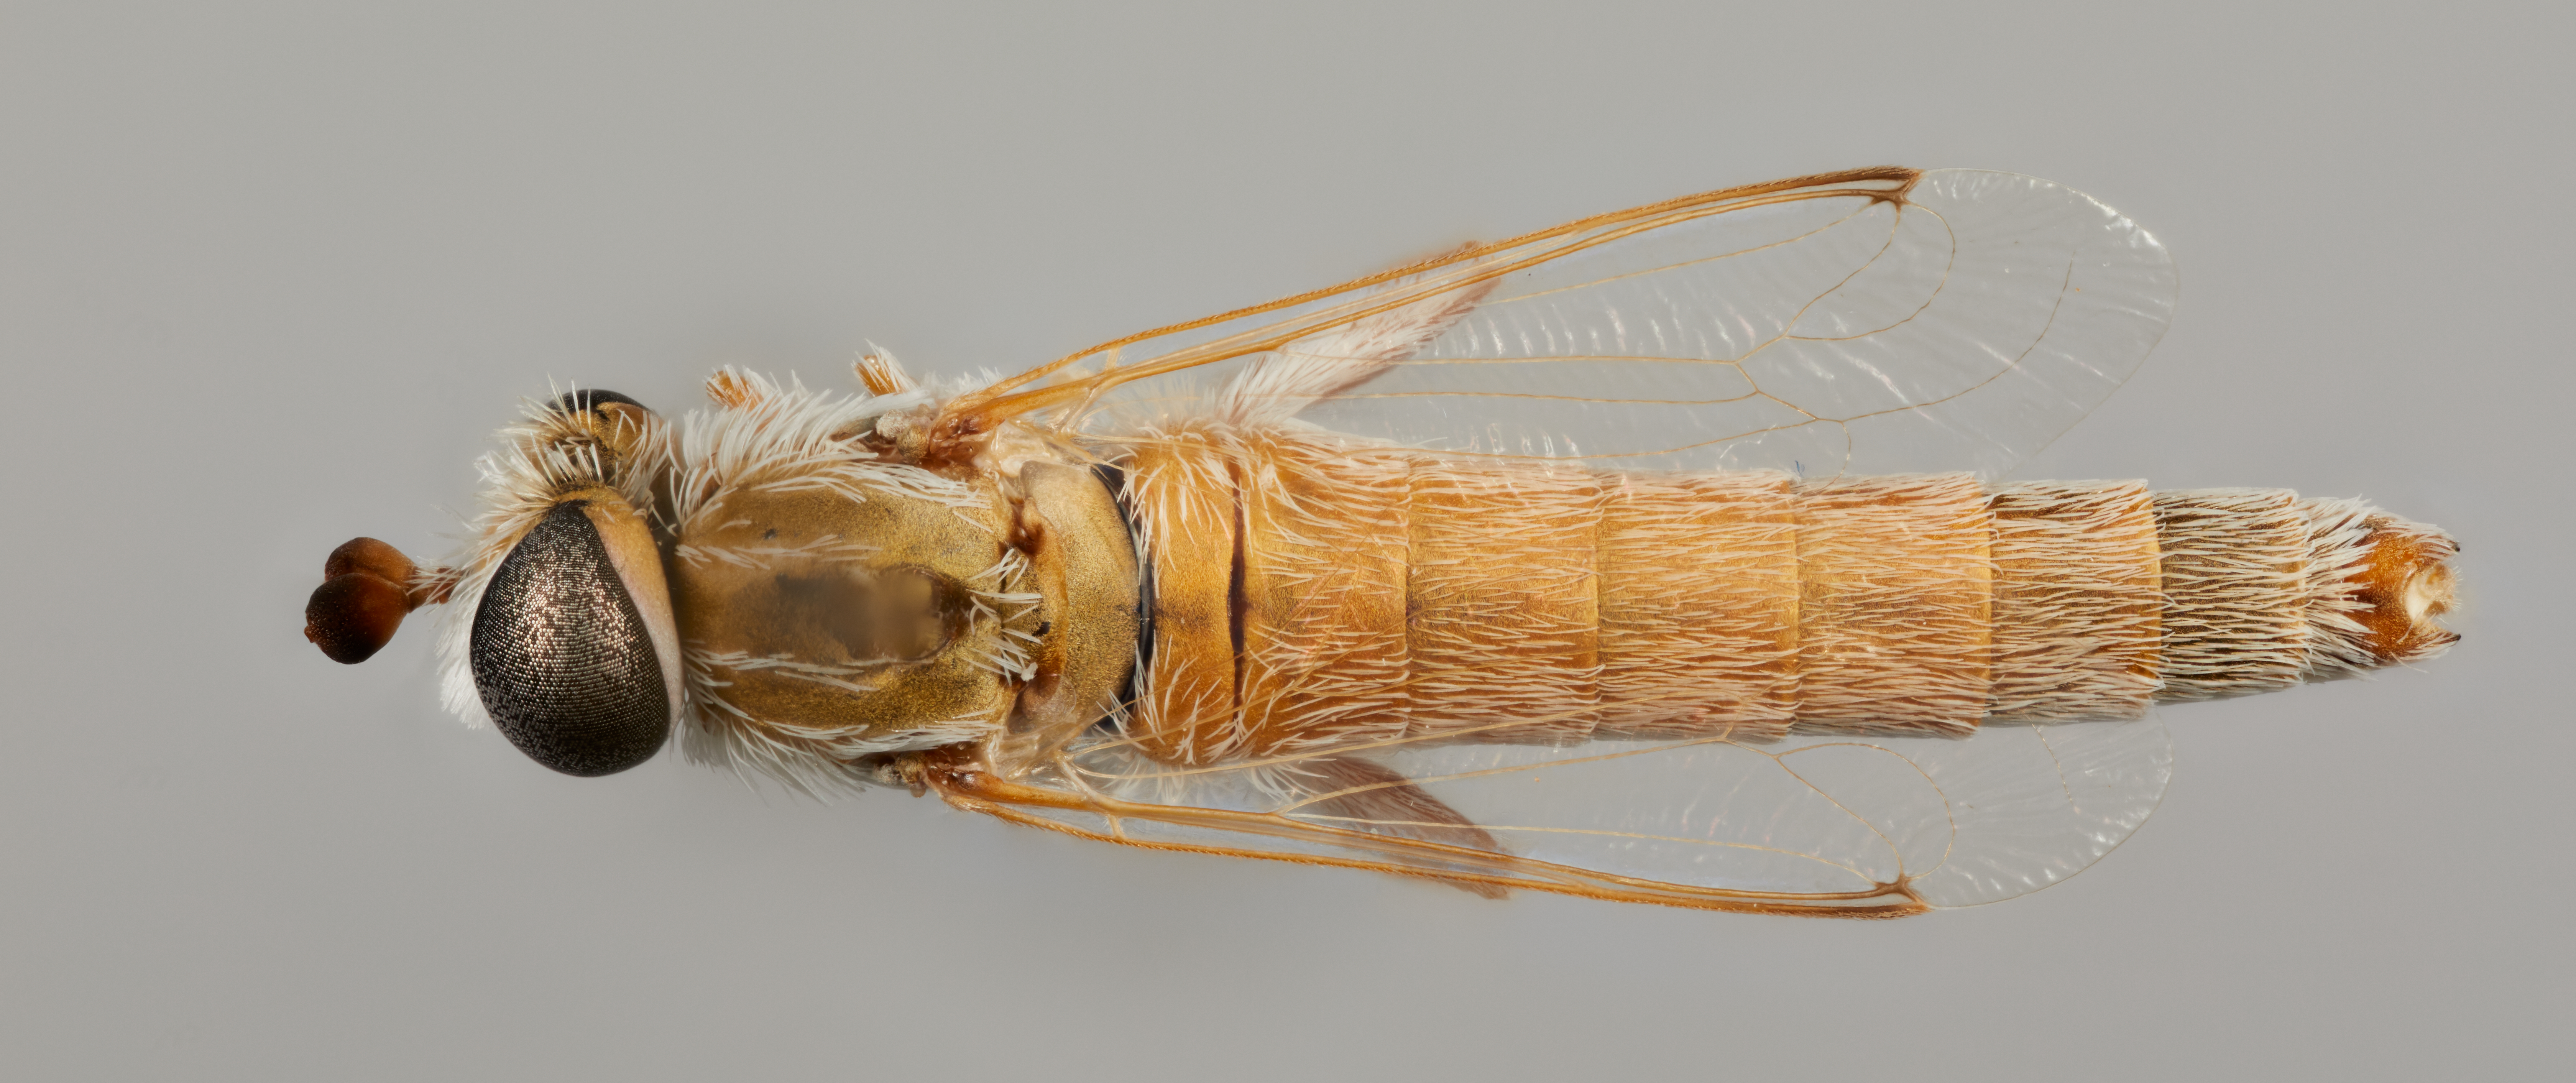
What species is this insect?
Eremohaplomydas gobabebensis
